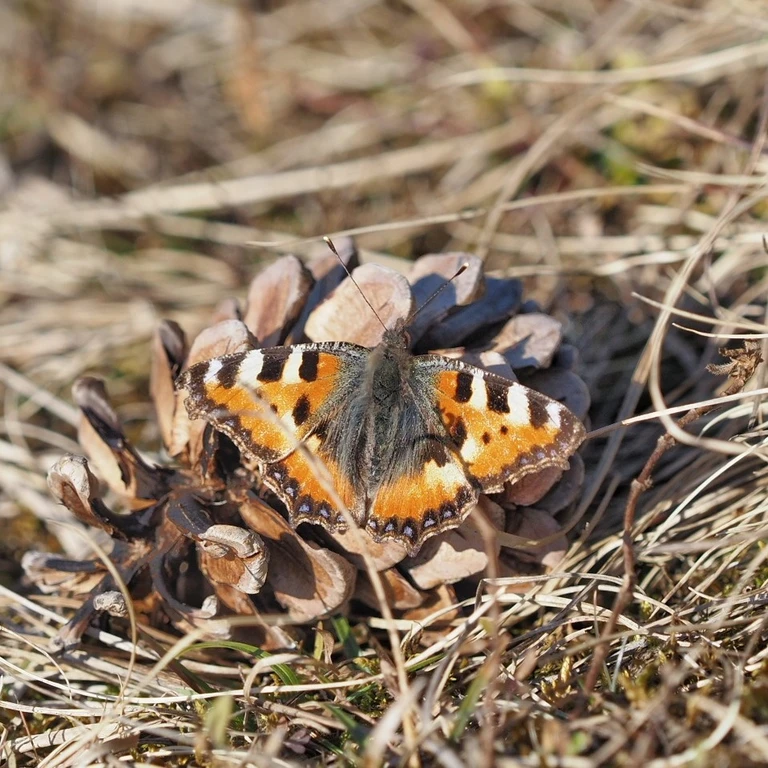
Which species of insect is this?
Aglais urticae
